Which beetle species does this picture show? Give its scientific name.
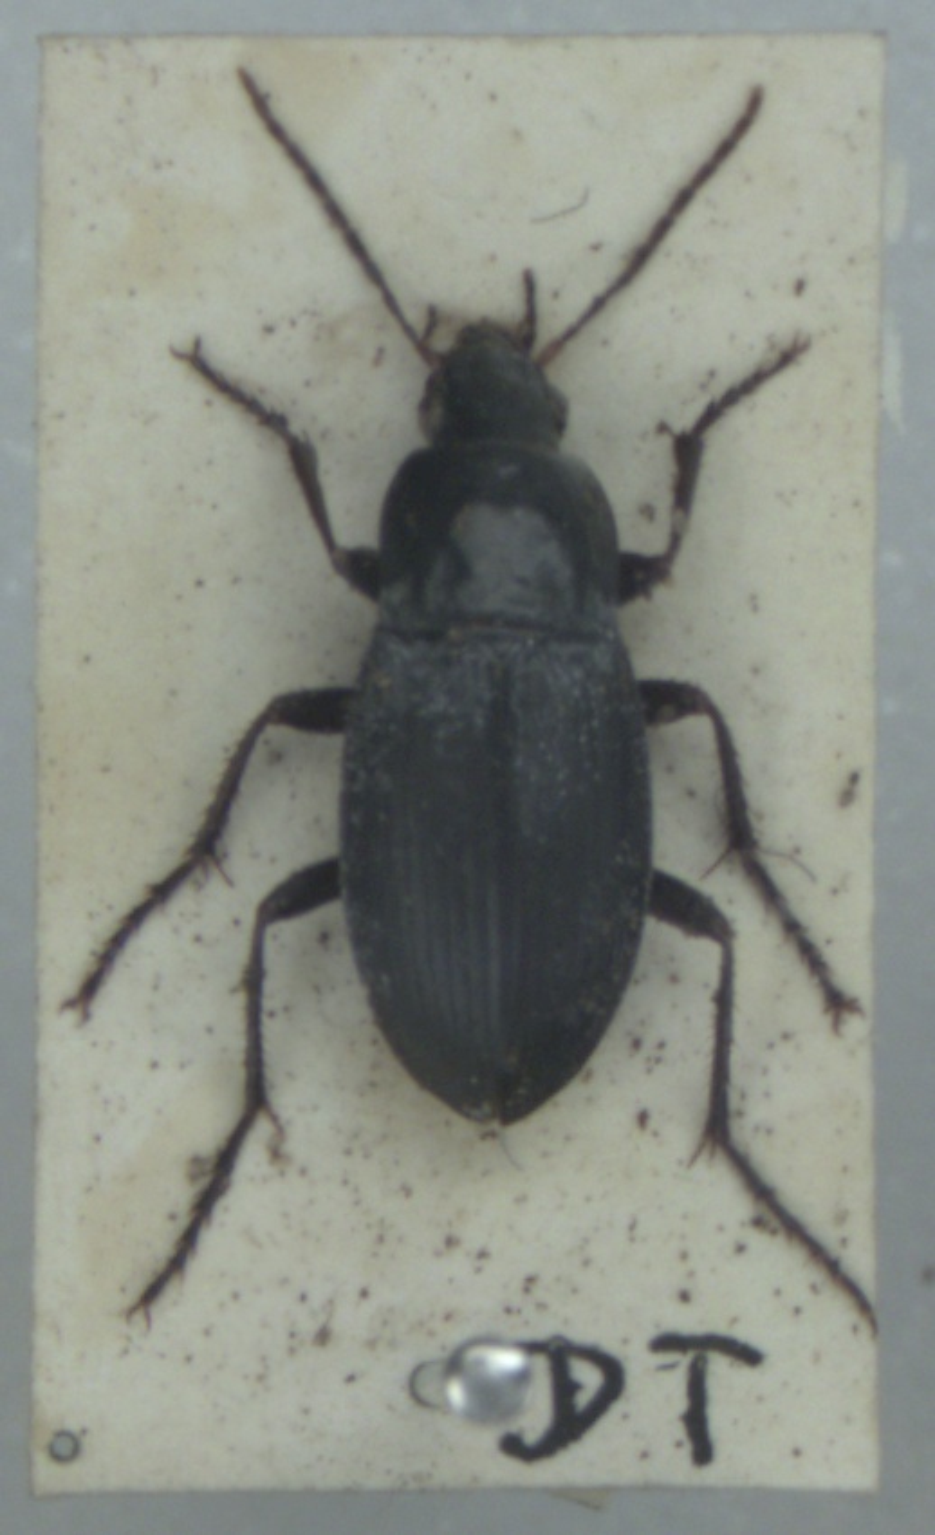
Calathus fuscipes
